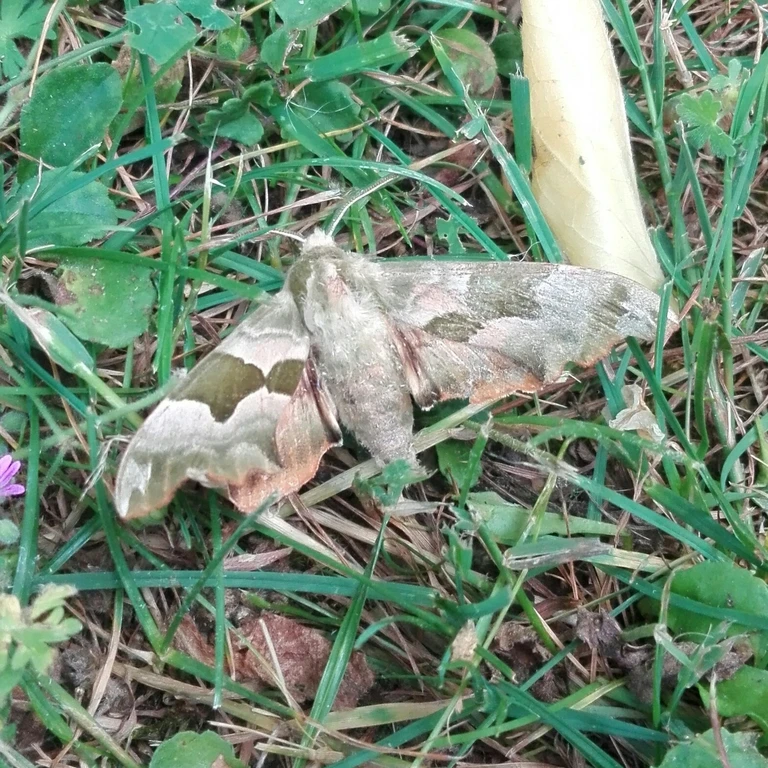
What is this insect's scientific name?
Mimas tiliae
